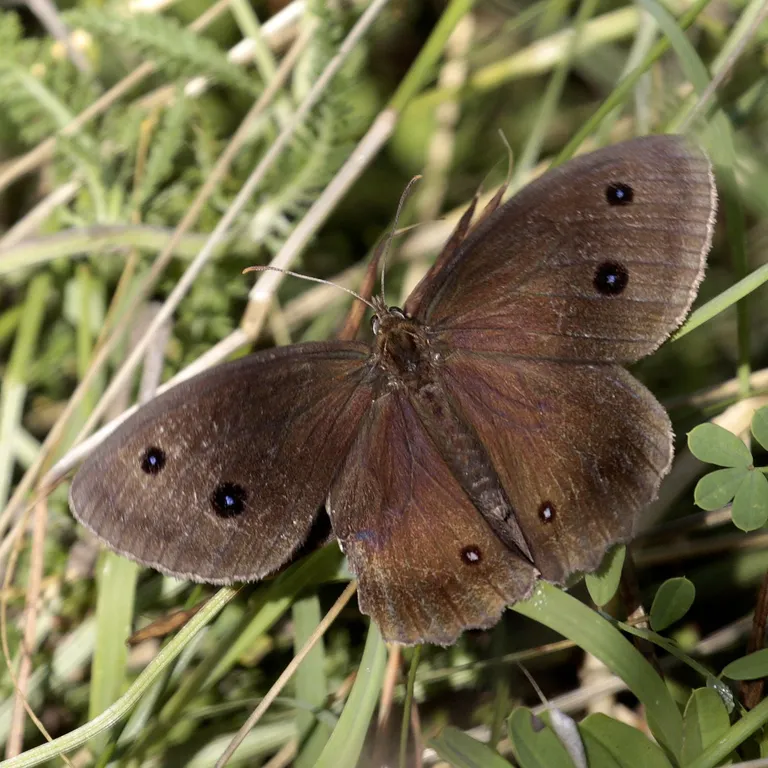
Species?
Minois dryas
